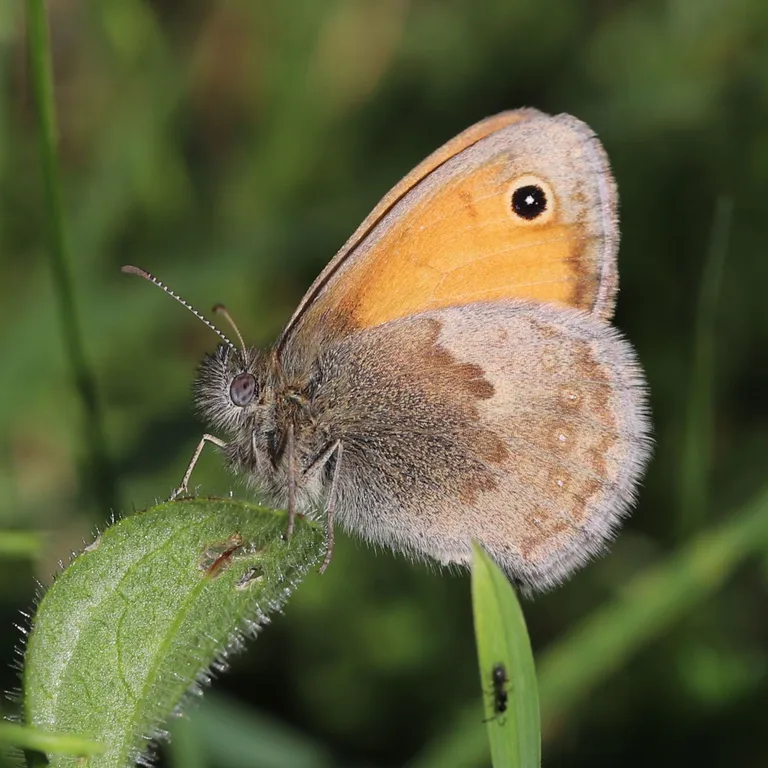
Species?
Coenonympha pamphilus
